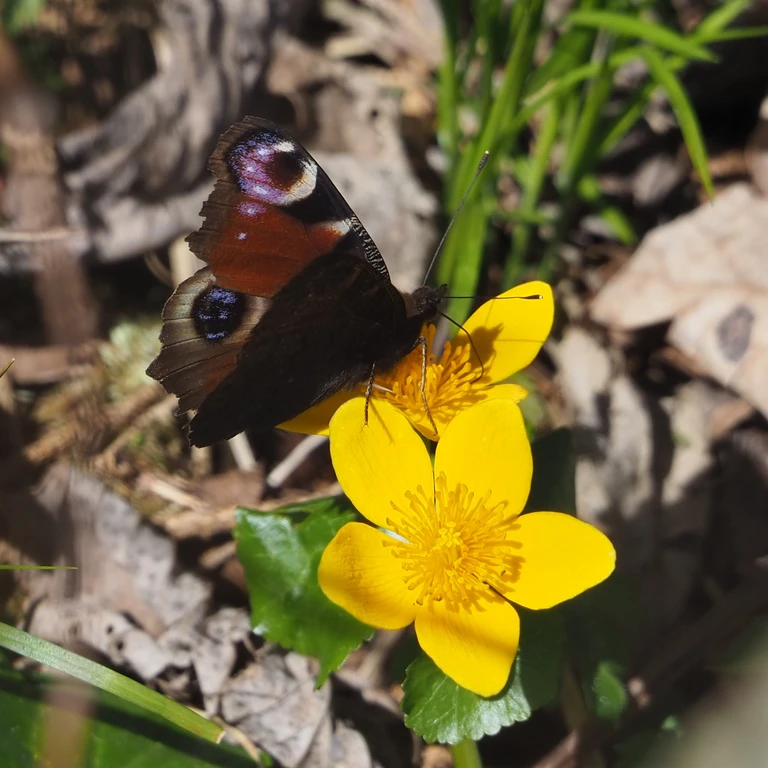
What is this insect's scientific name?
Aglais io
